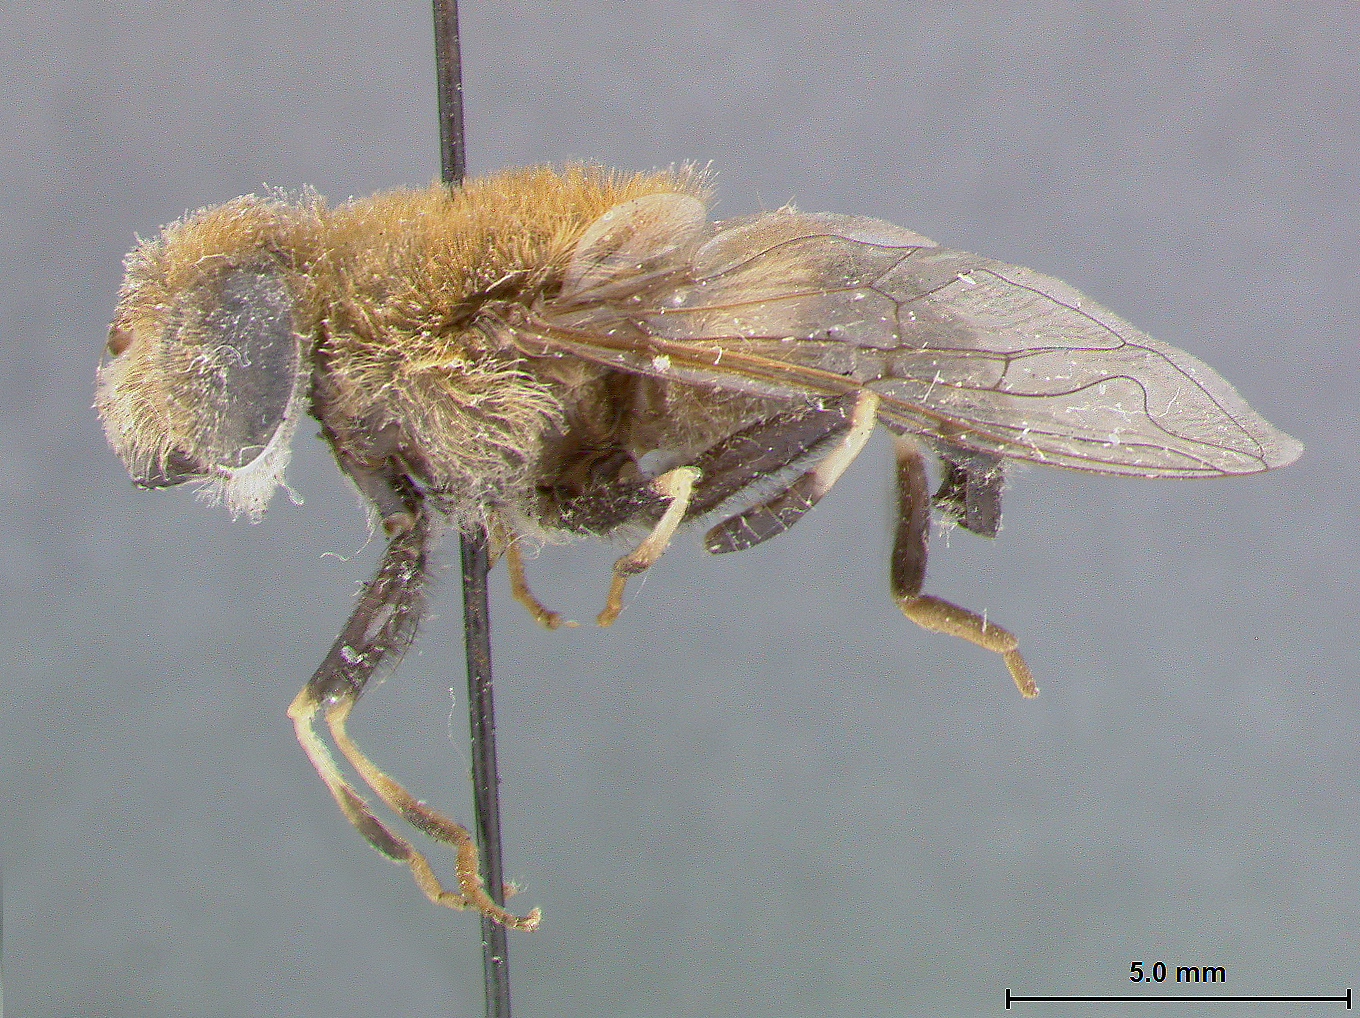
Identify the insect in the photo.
Eristalis aztecus
